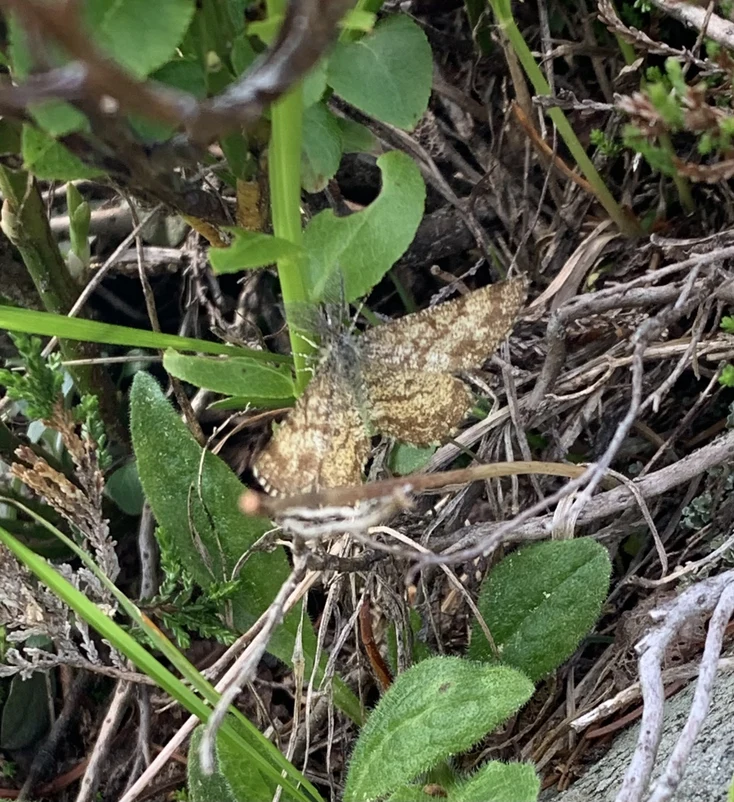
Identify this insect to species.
Ematurga atomaria
